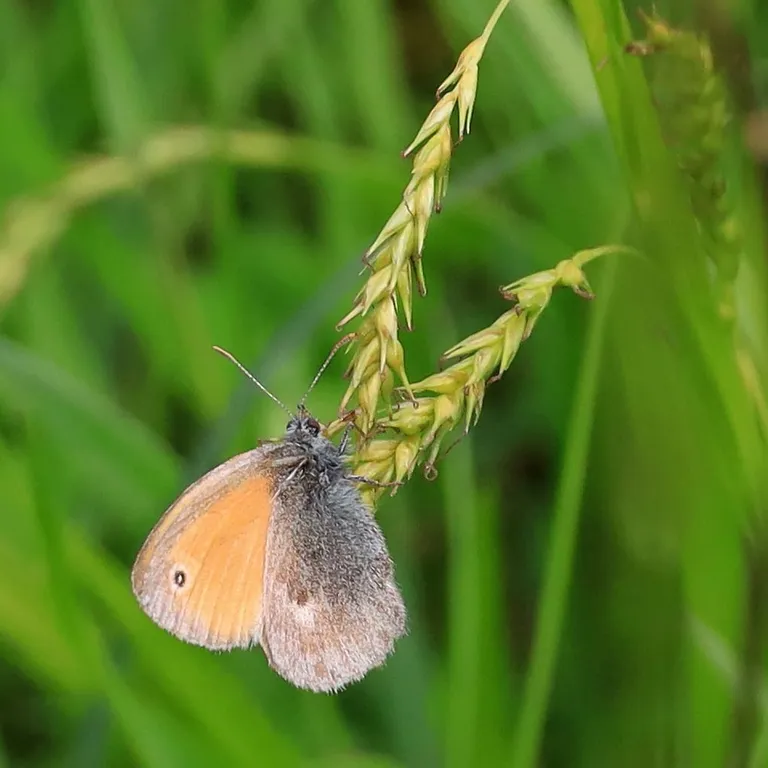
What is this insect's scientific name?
Coenonympha pamphilus
